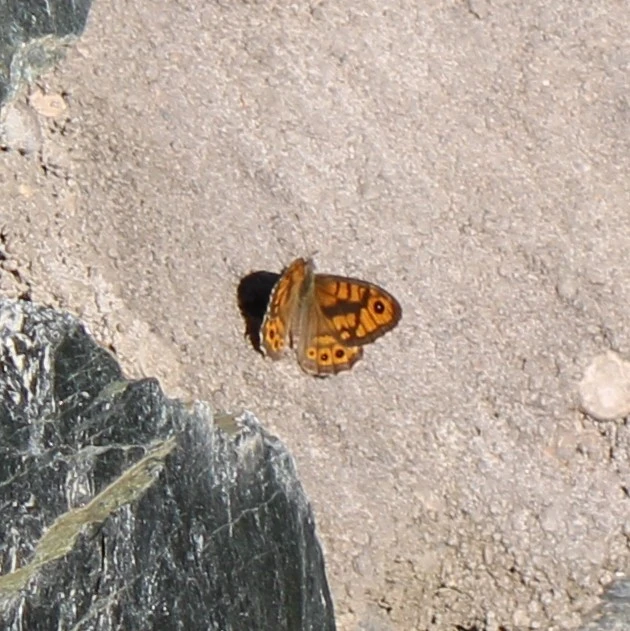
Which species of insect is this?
Lasiommata megera (also Pararge megera)
